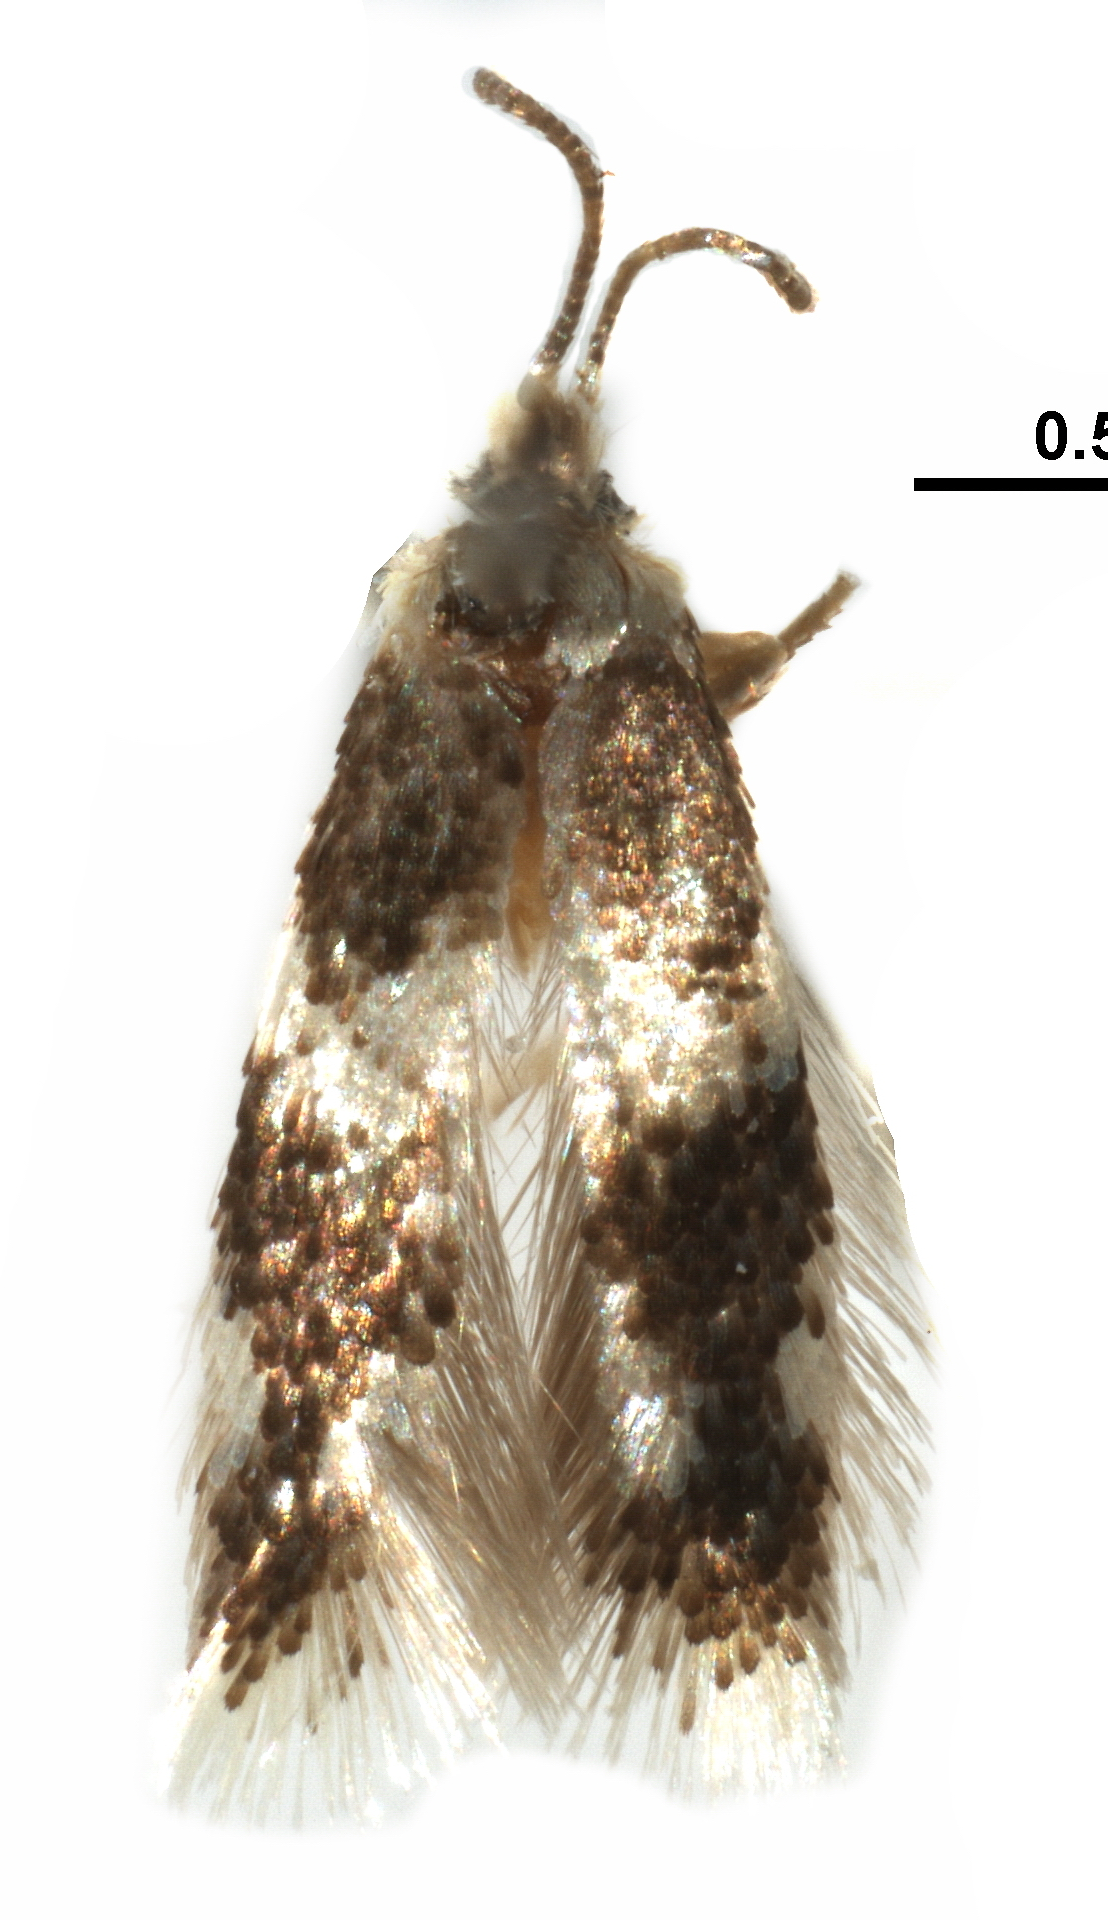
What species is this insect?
Acalyptris thoracealbella
